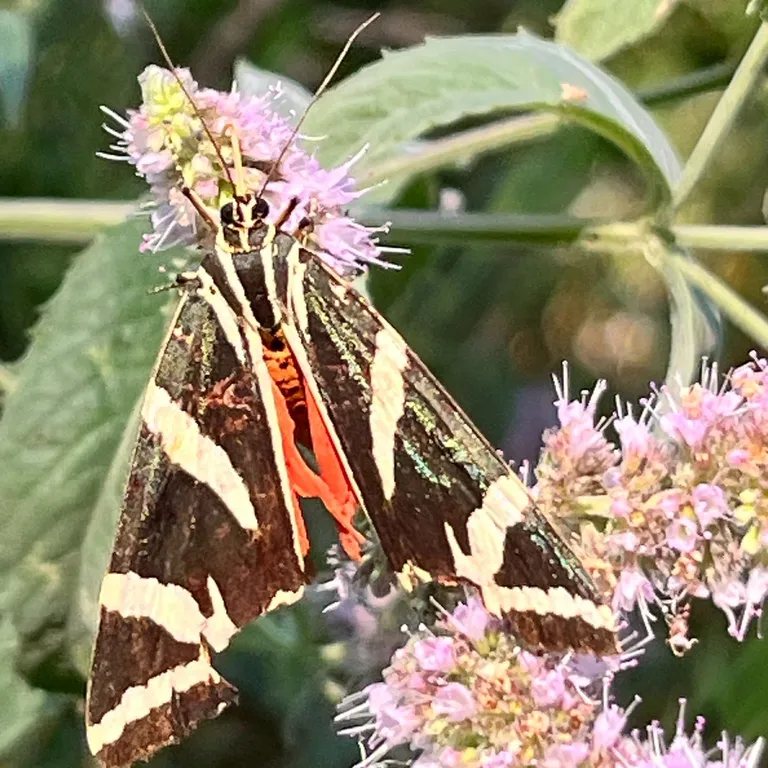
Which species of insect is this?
Euplagia quadripunctaria
